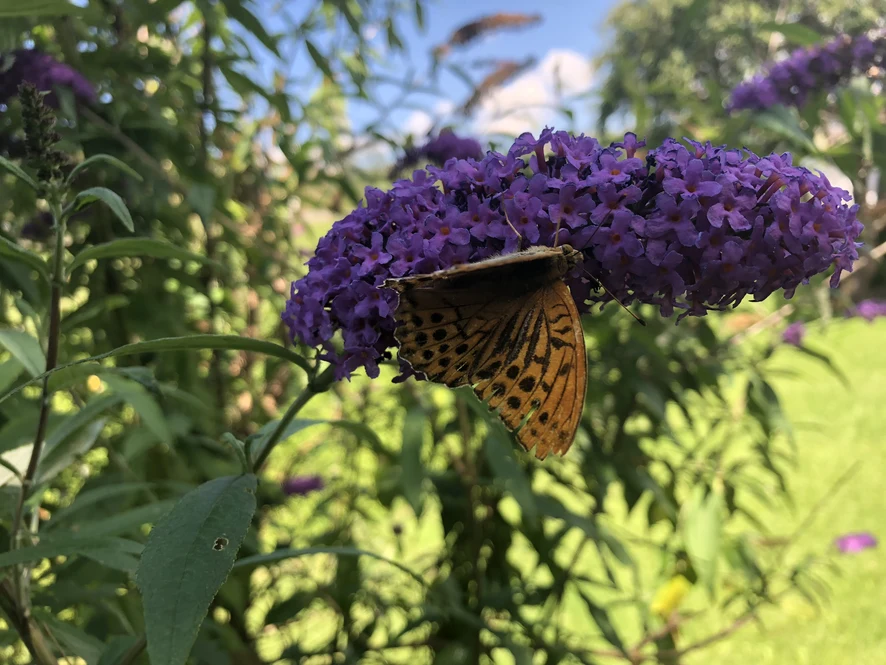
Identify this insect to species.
Argynnis paphia
